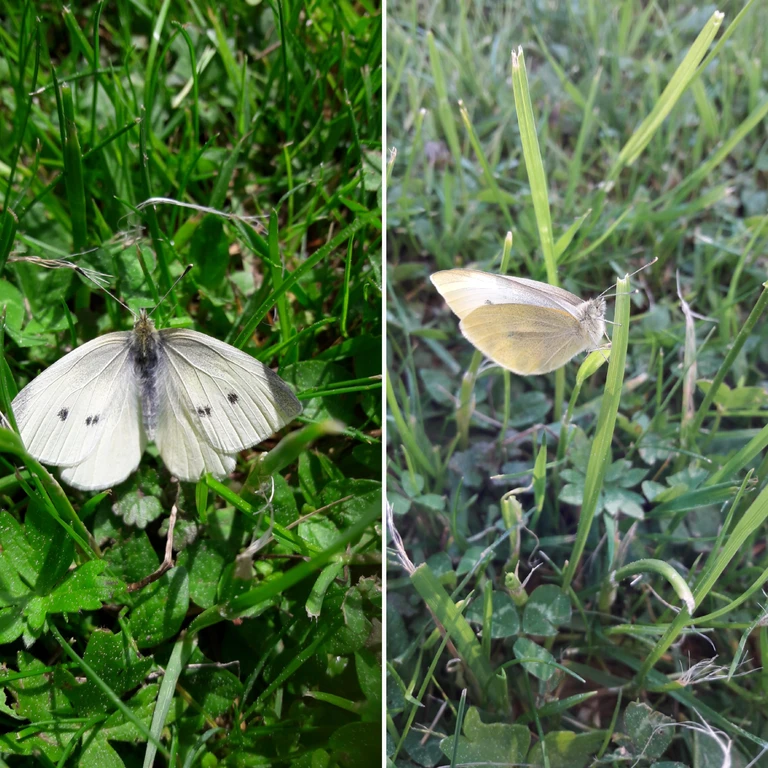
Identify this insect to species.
Pieris rapae
